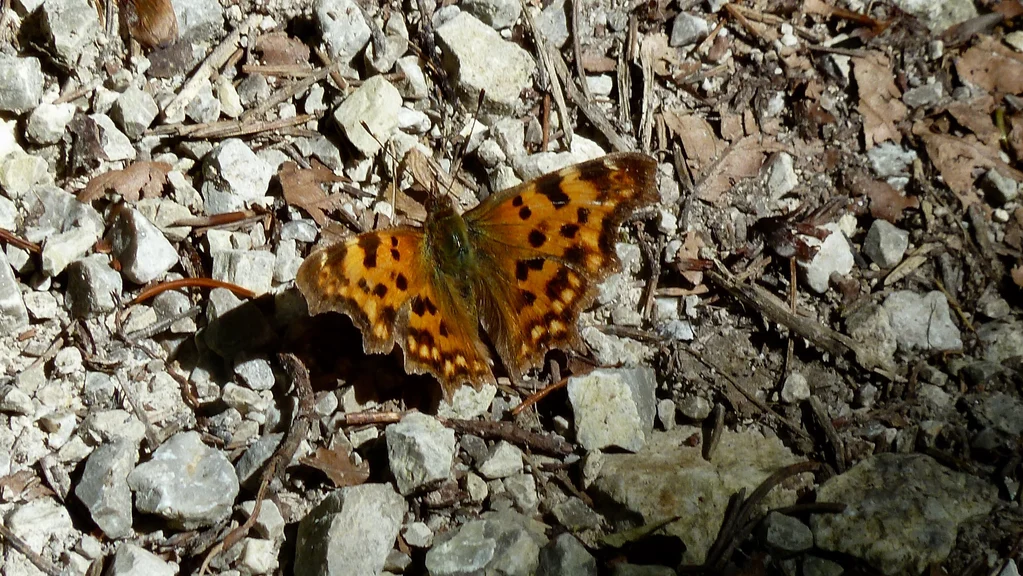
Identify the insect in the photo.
Polygonia c-album
